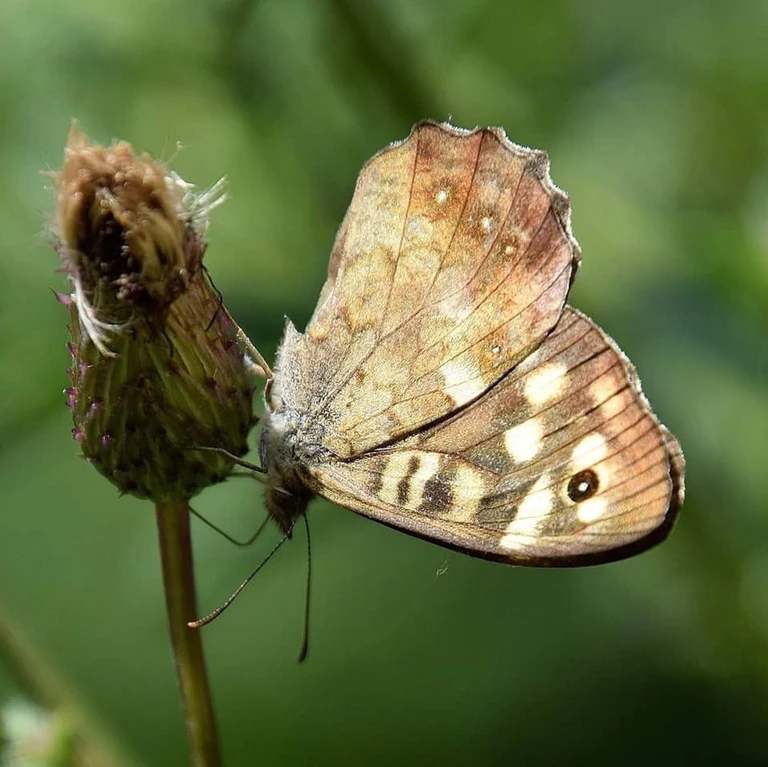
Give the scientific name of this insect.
Pararge aegeria
